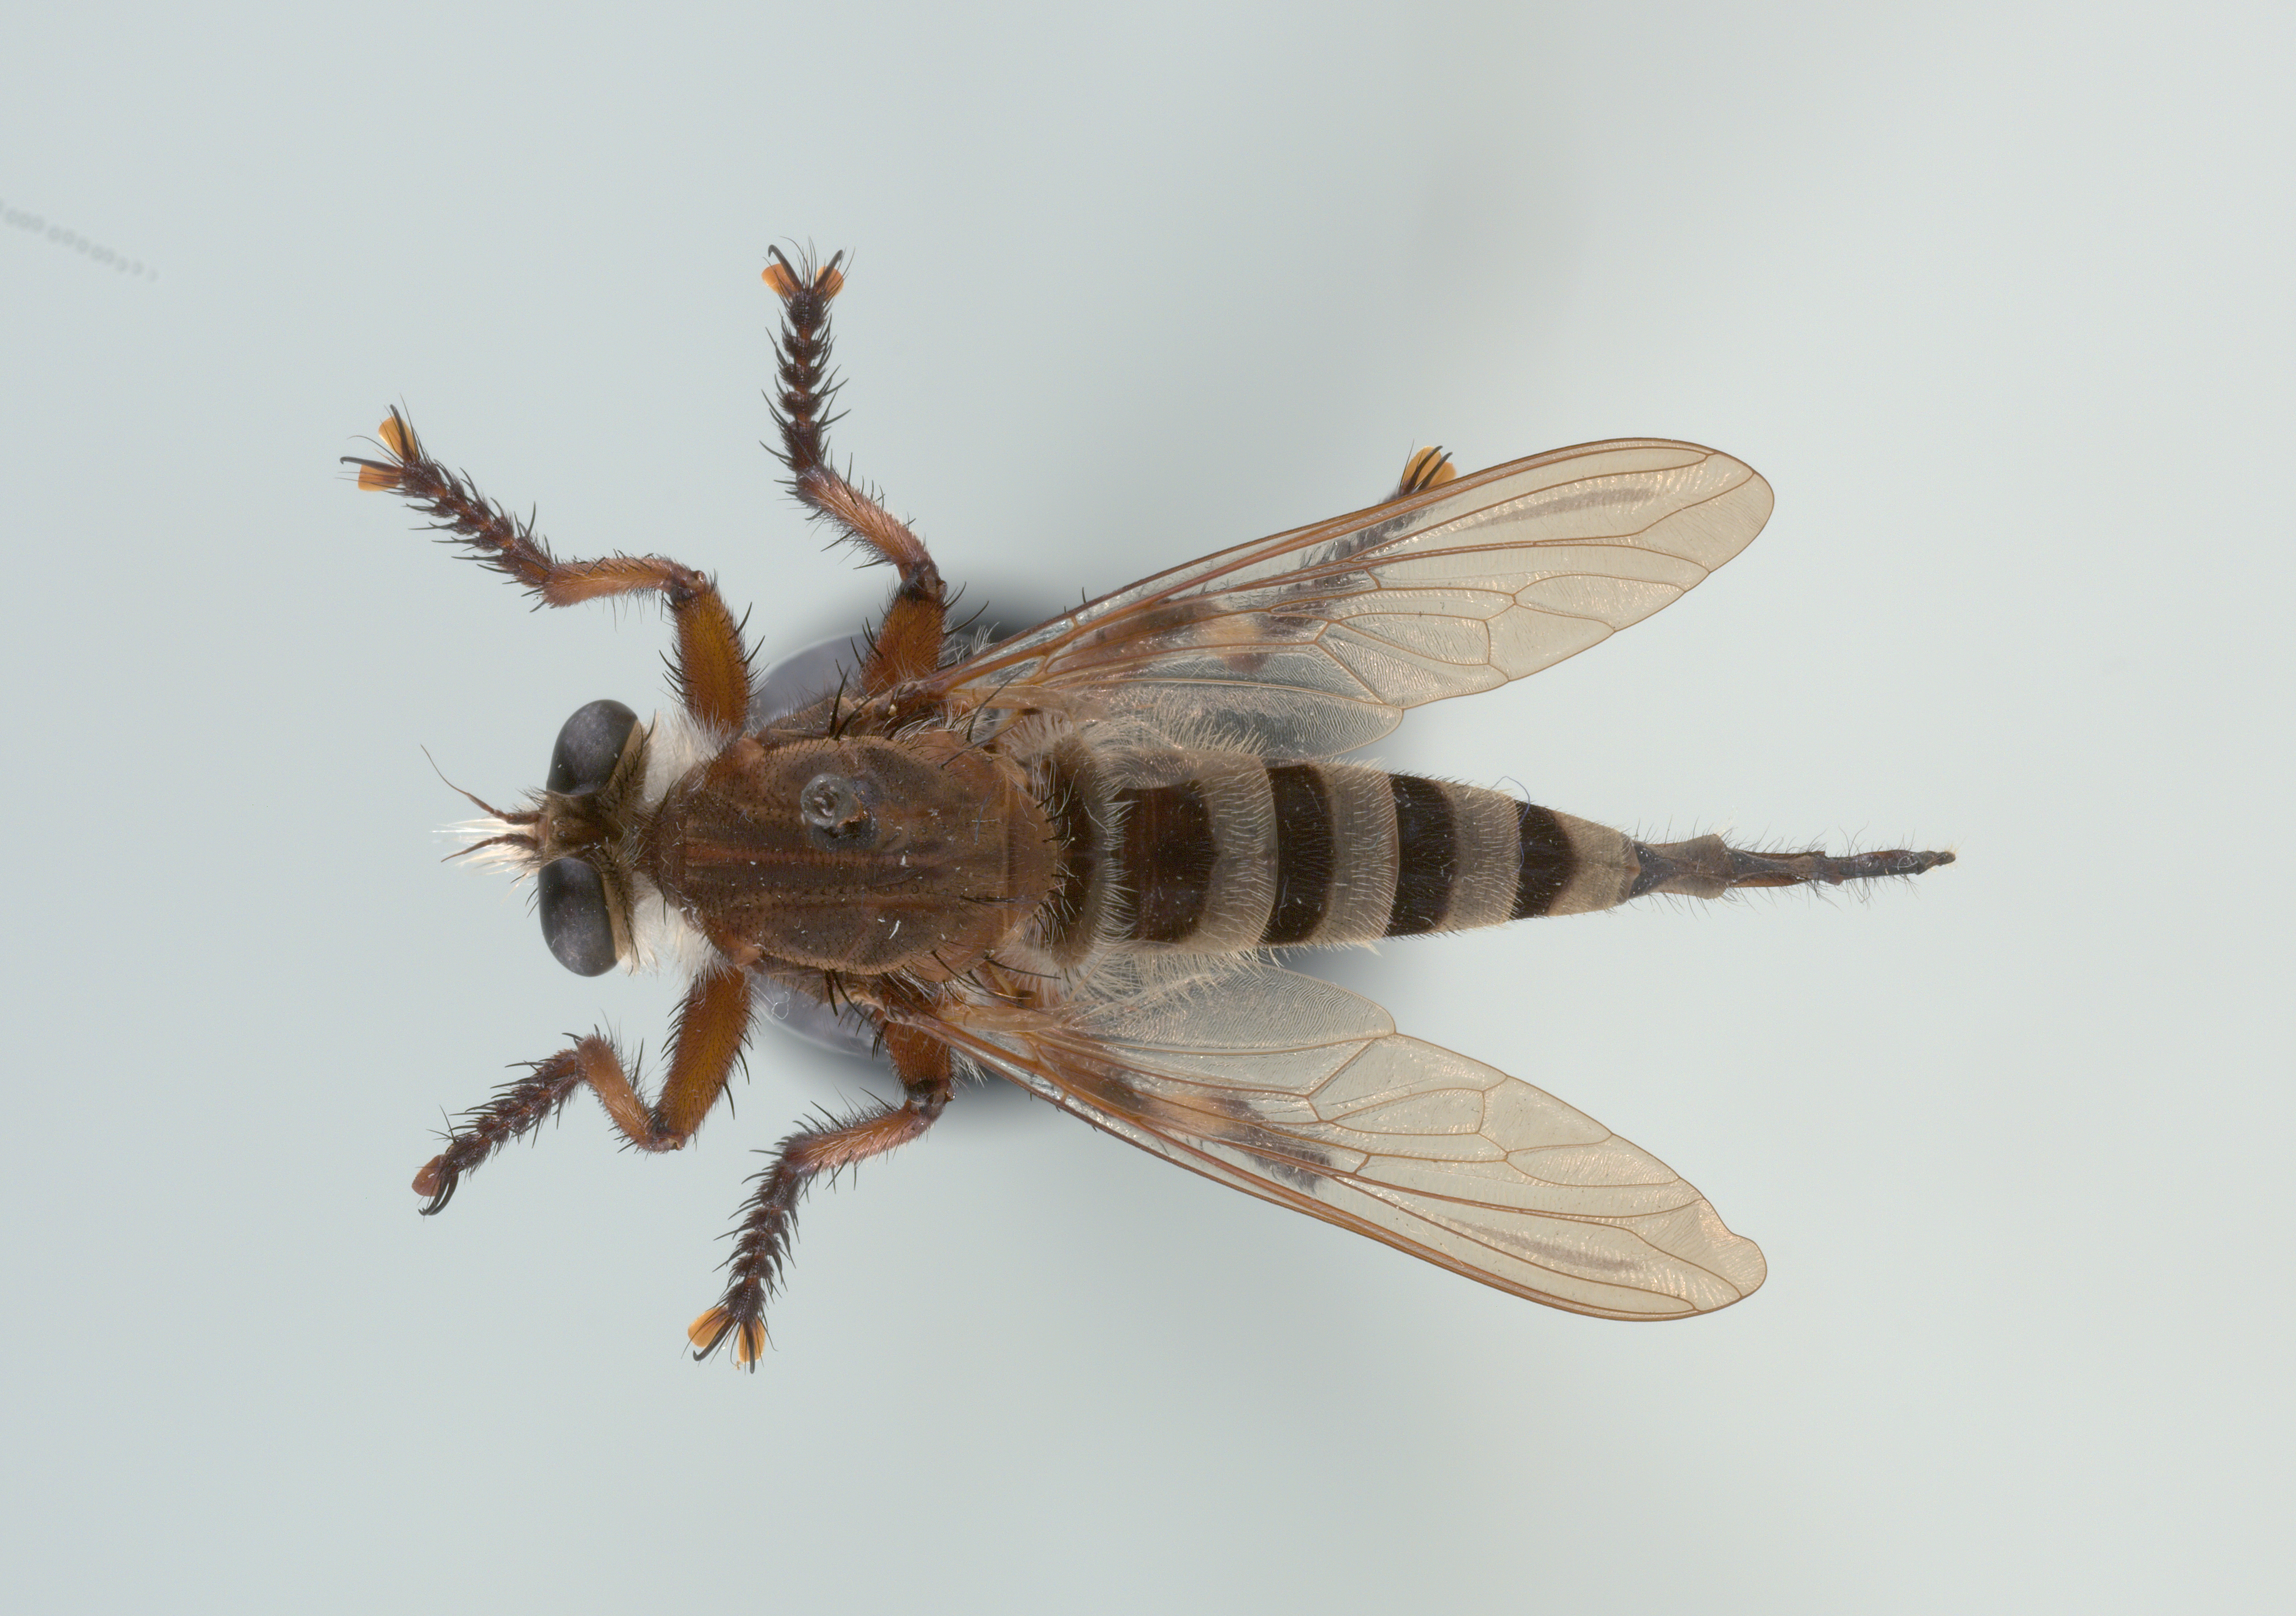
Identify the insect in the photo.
Promachus hinei
